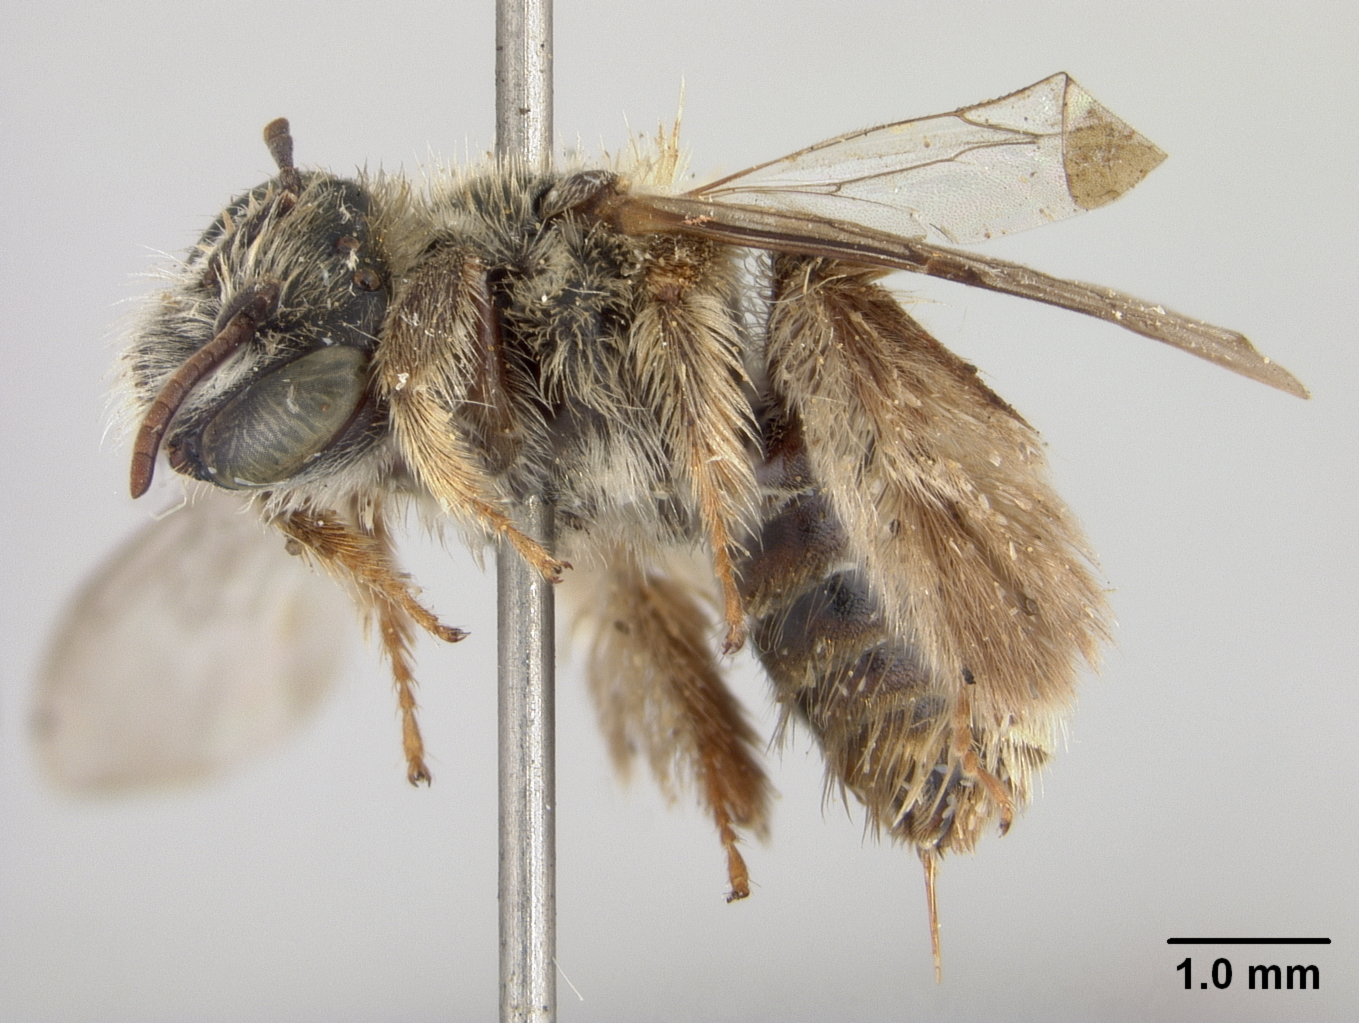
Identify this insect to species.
Exomalopsis nitens
